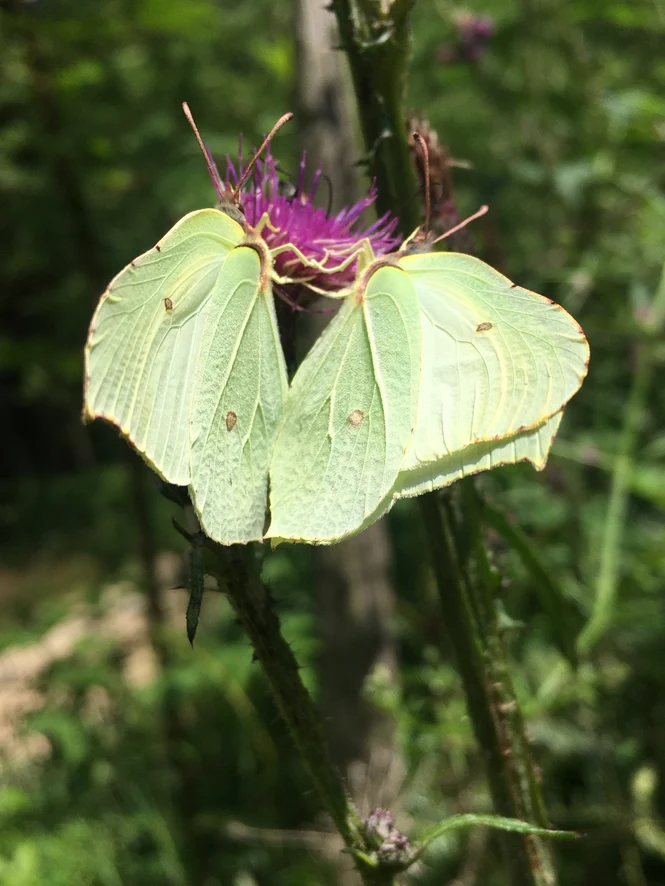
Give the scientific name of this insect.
Gonepteryx rhamni
